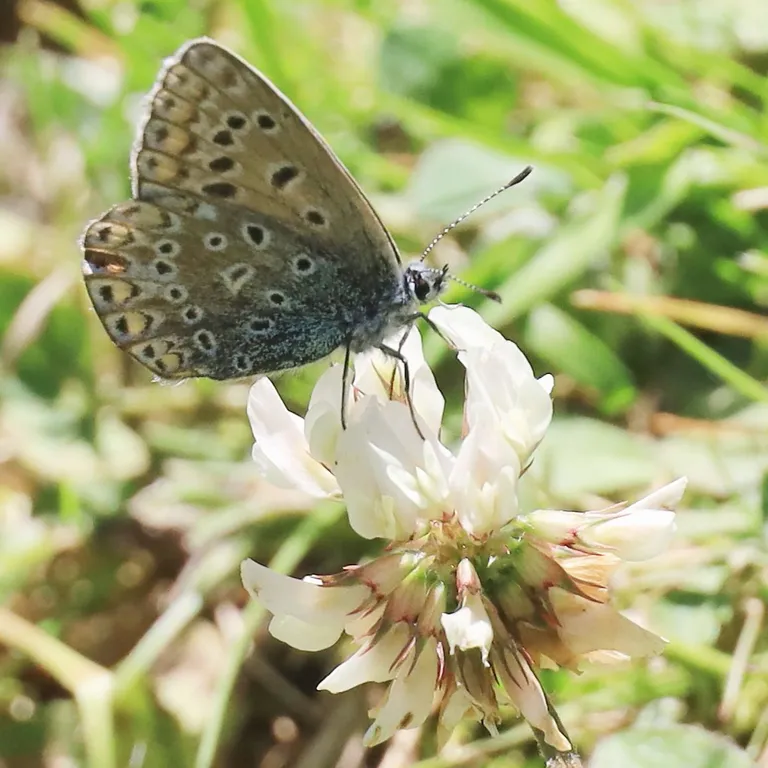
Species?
Polyommatus icarus
